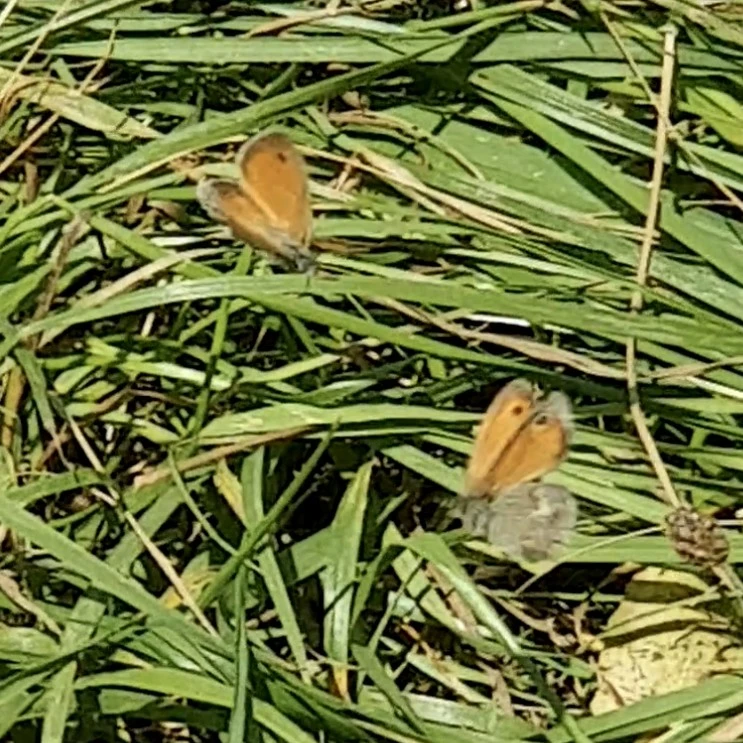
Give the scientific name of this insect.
Coenonympha pamphilus
